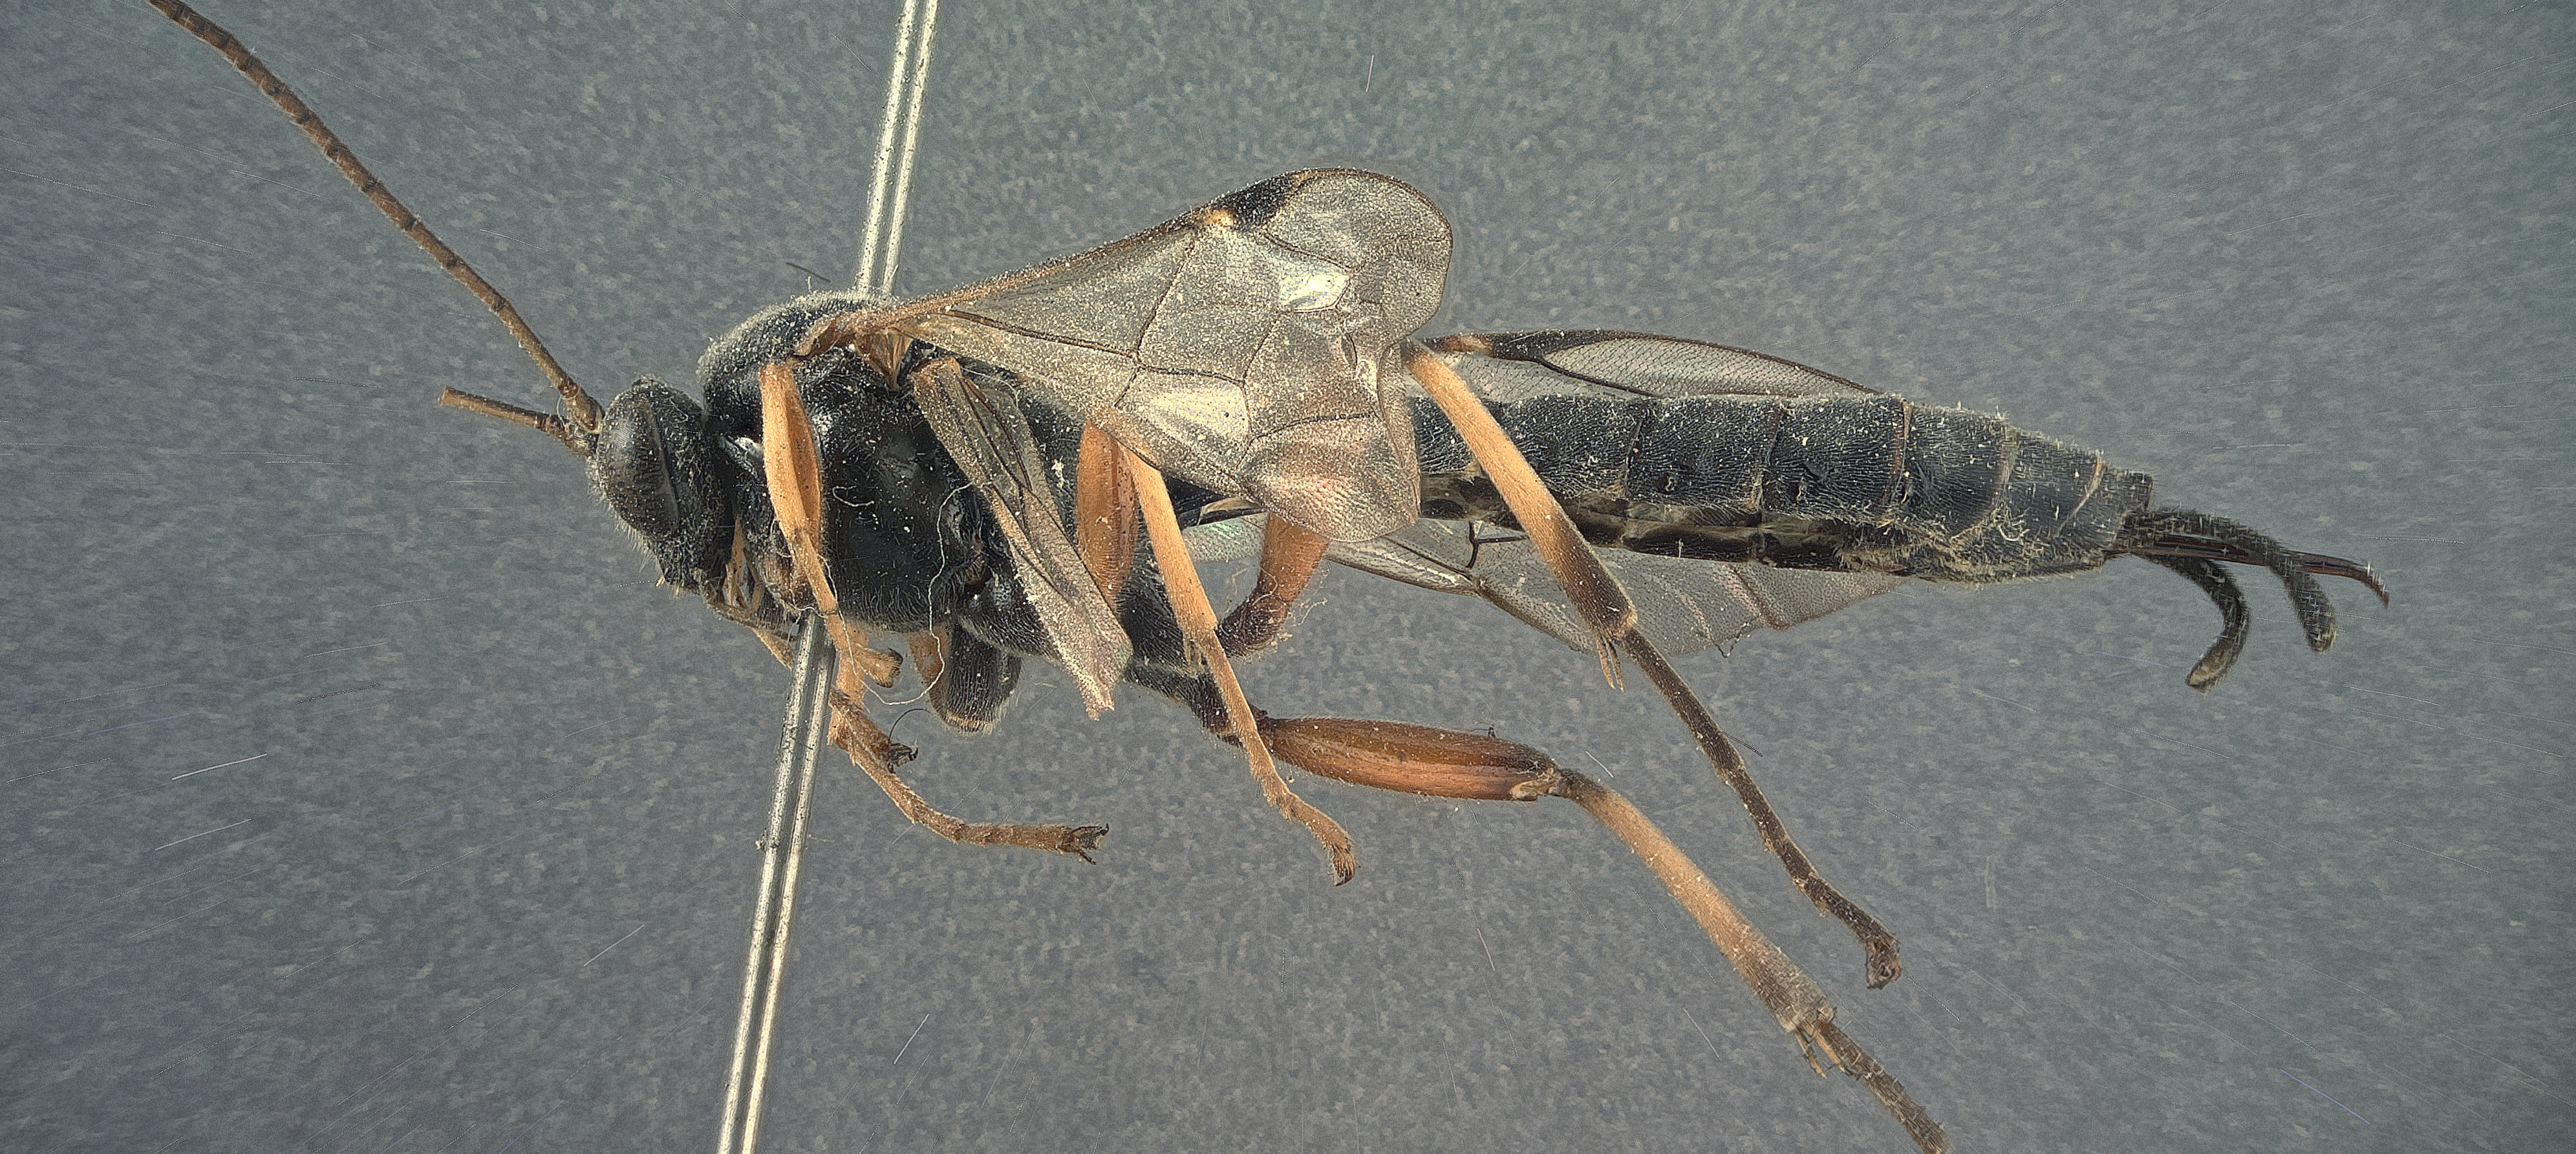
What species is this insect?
Apechthis orbitalis
